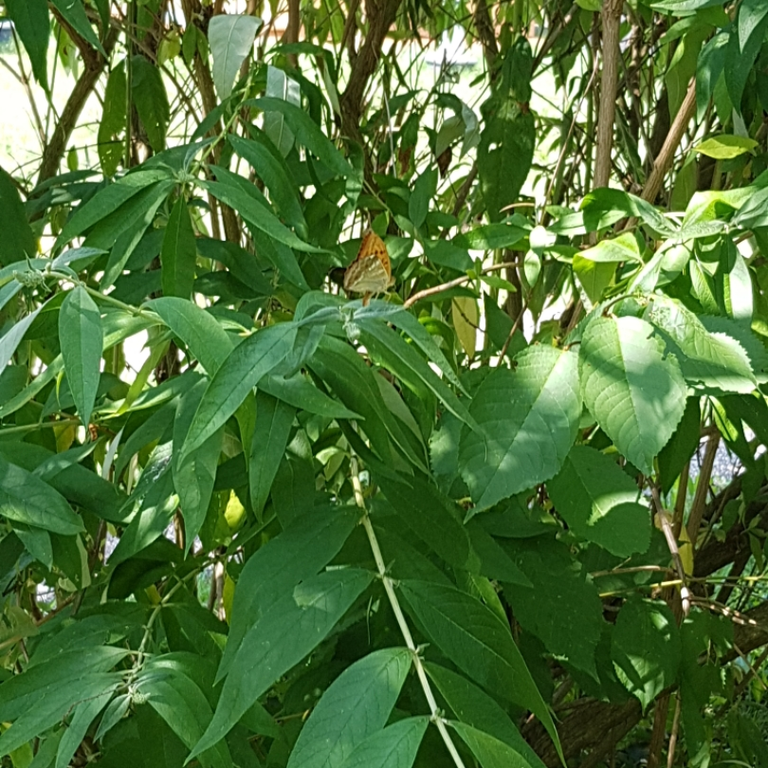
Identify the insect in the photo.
Argynnis paphia
